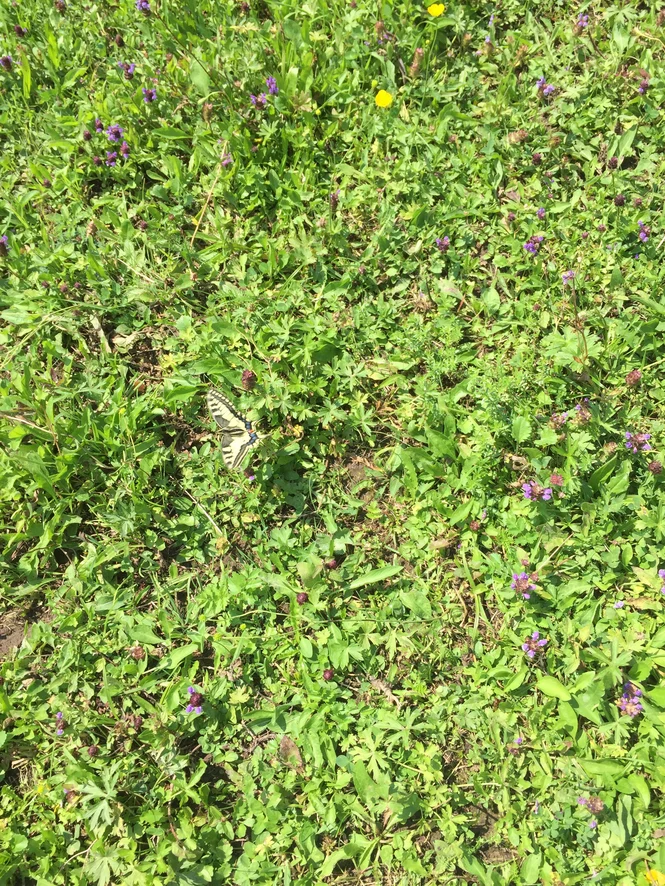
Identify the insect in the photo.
Papilio machaon
